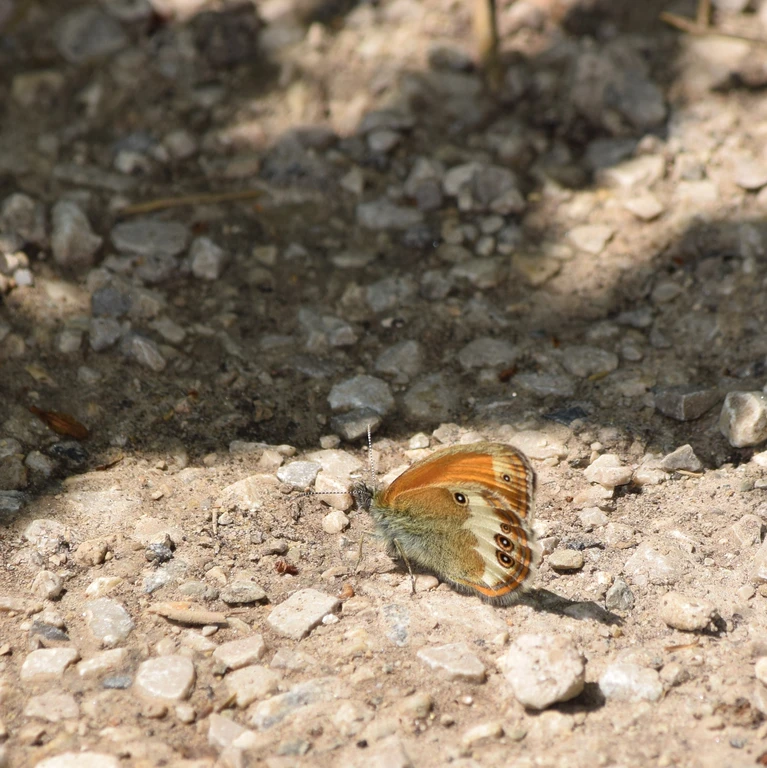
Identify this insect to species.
Coenonympha arcania
